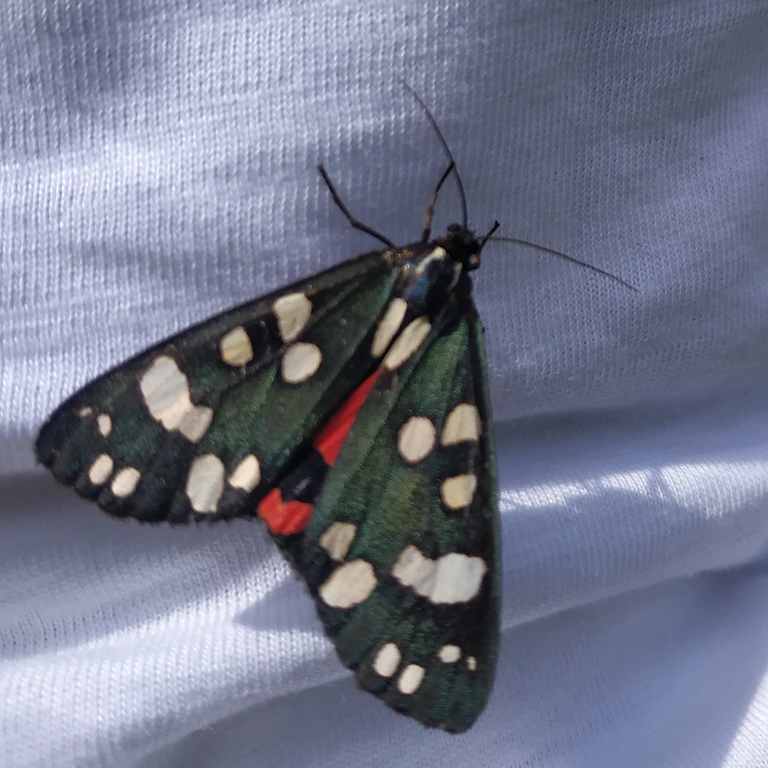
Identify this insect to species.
Callimorpha dominula
